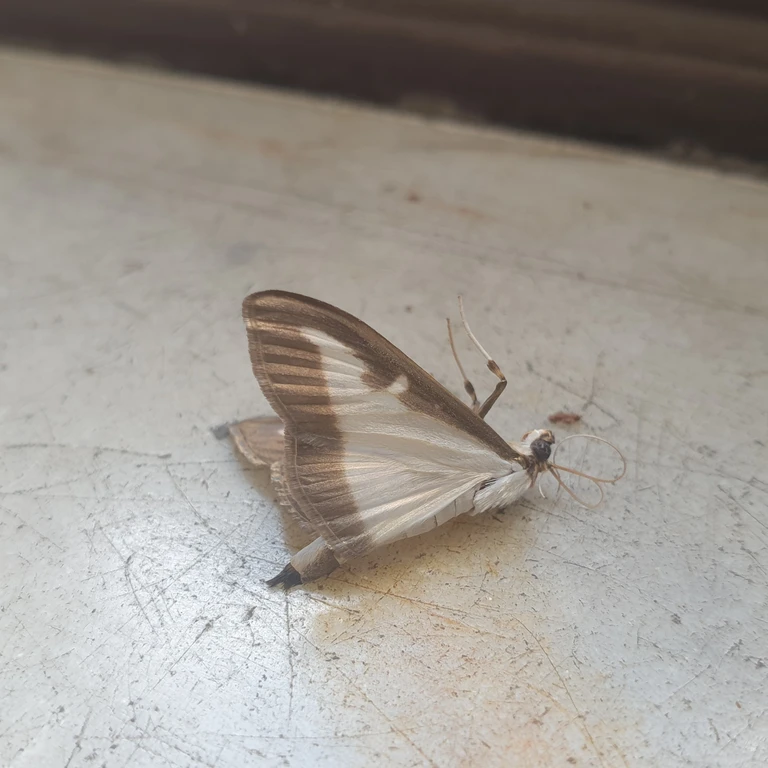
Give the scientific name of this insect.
Cydalima perspectalis
